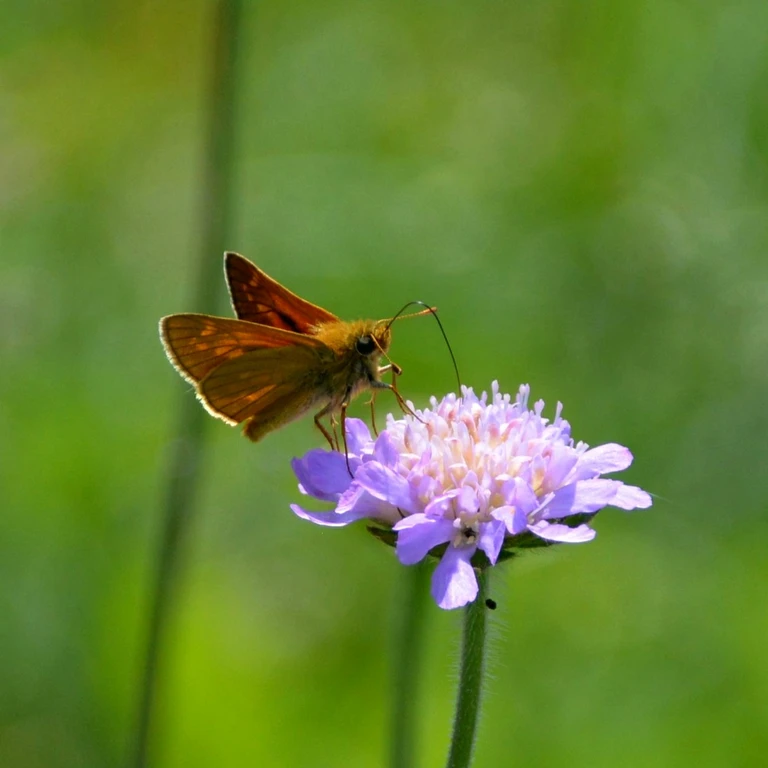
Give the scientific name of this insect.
Ochlodes sylvanus (also Ochlodes venata)
